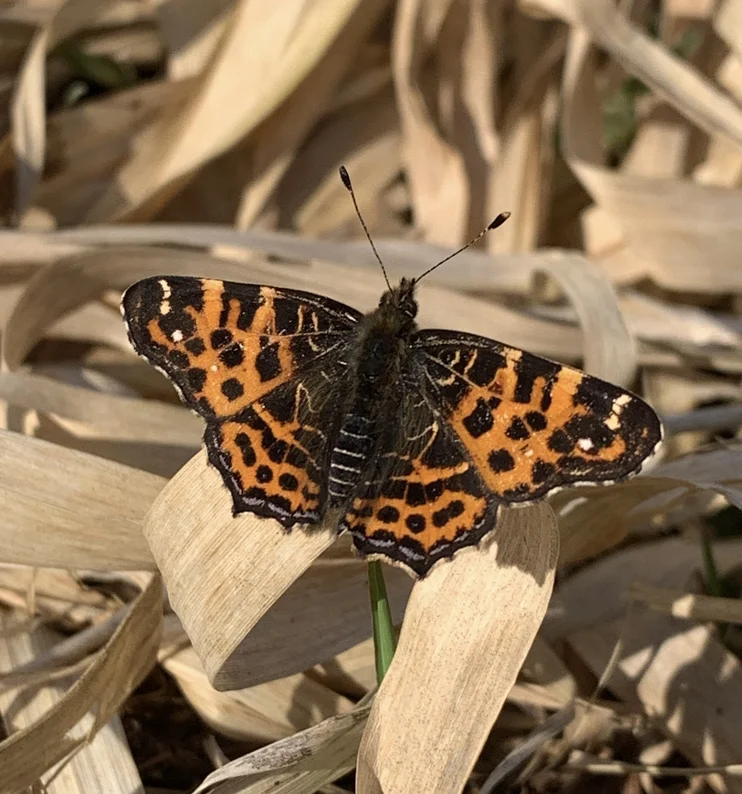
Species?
Araschnia levana
